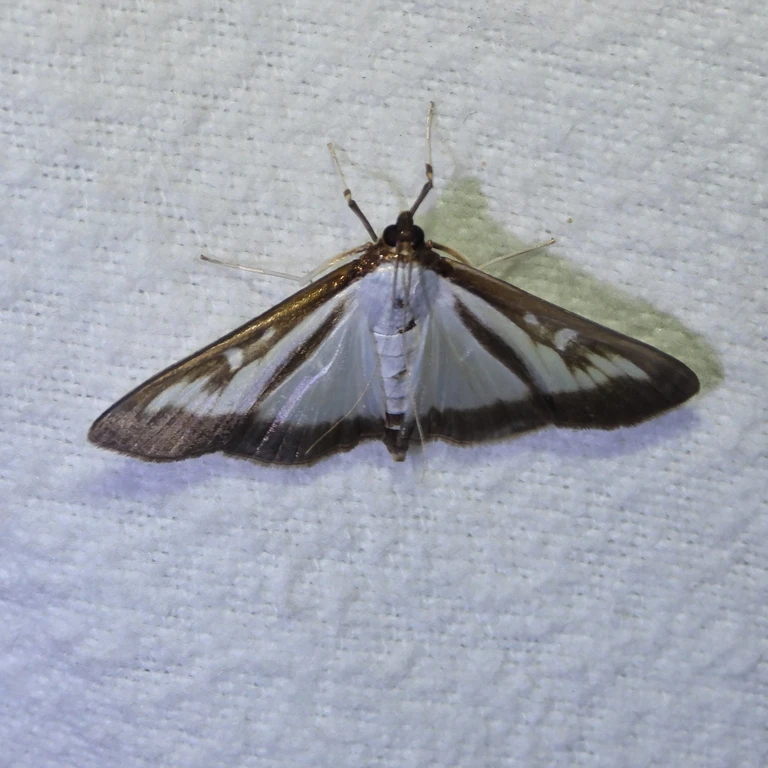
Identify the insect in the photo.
Cydalima perspectalis
